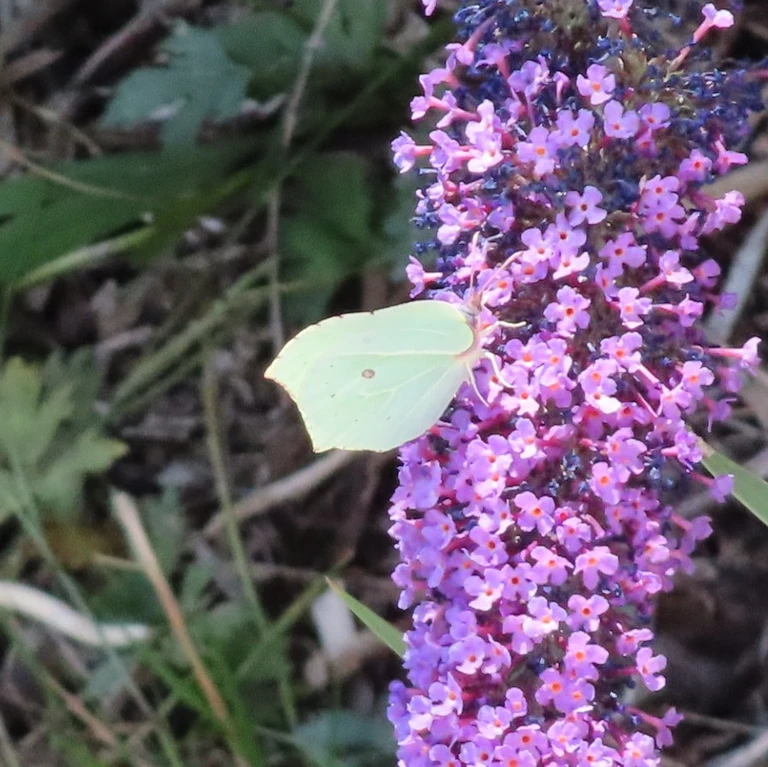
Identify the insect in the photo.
Gonepteryx rhamni
